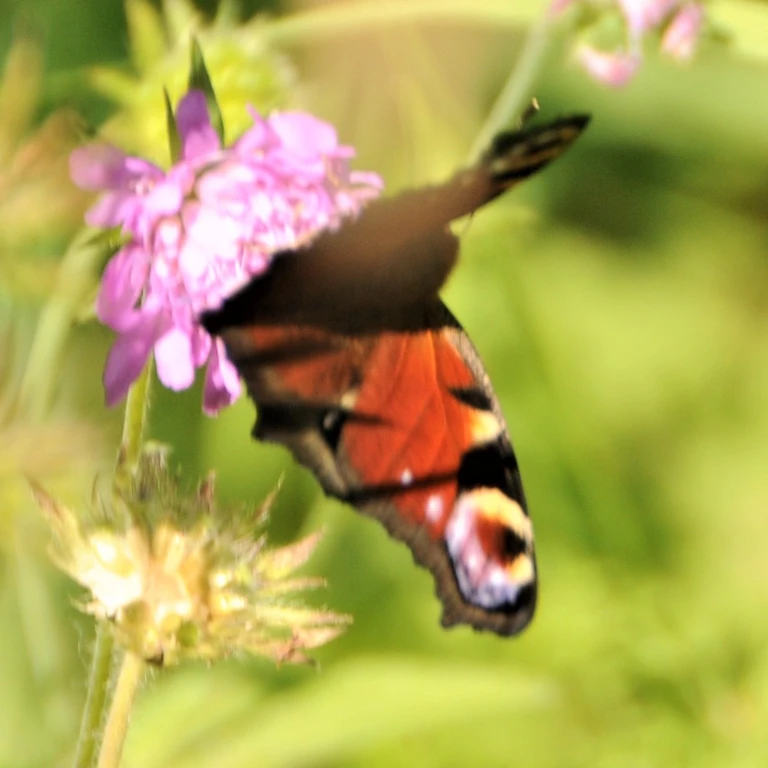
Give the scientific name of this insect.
Aglais io
